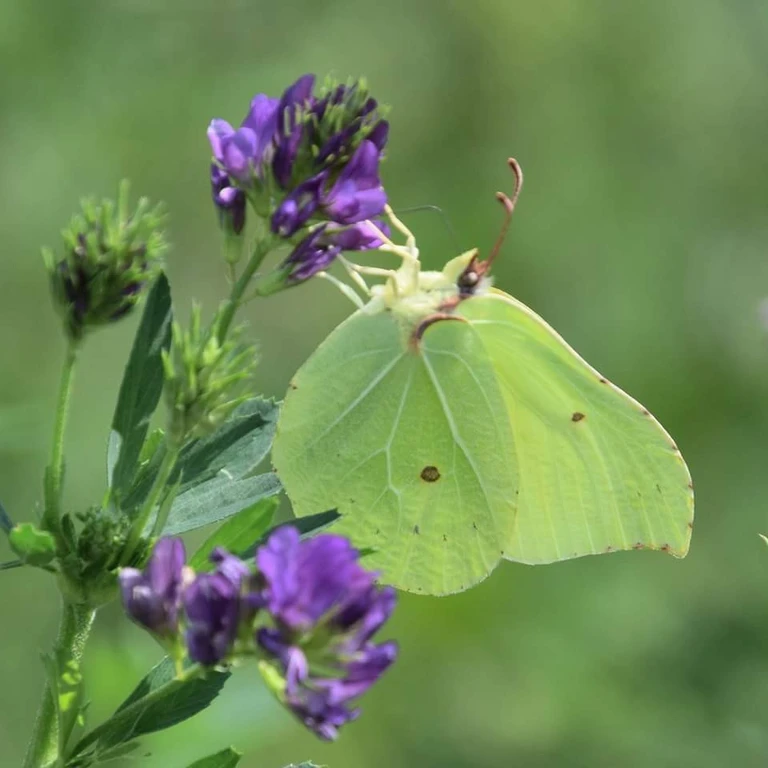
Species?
Gonepteryx rhamni
